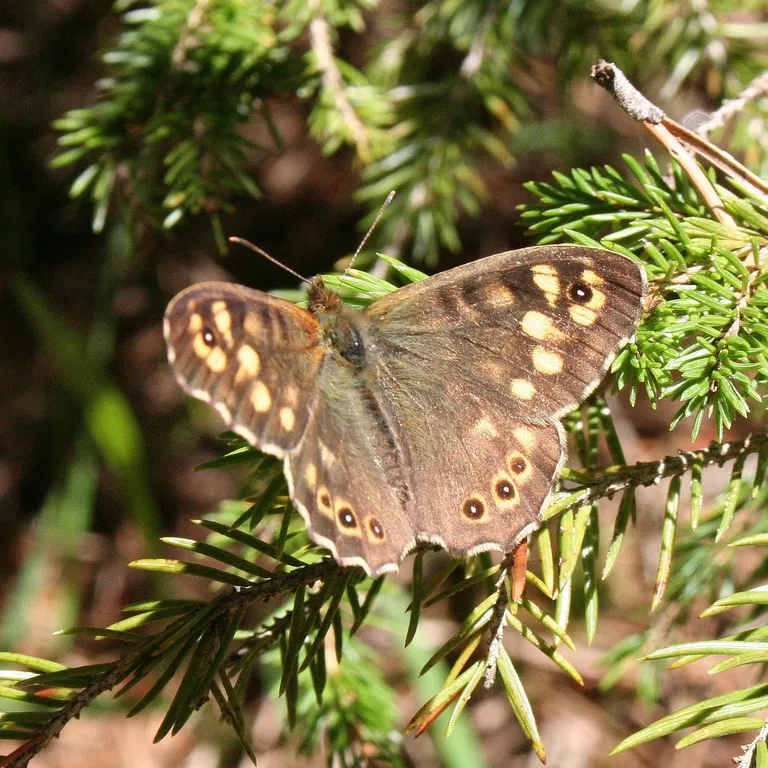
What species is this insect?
Pararge aegeria
